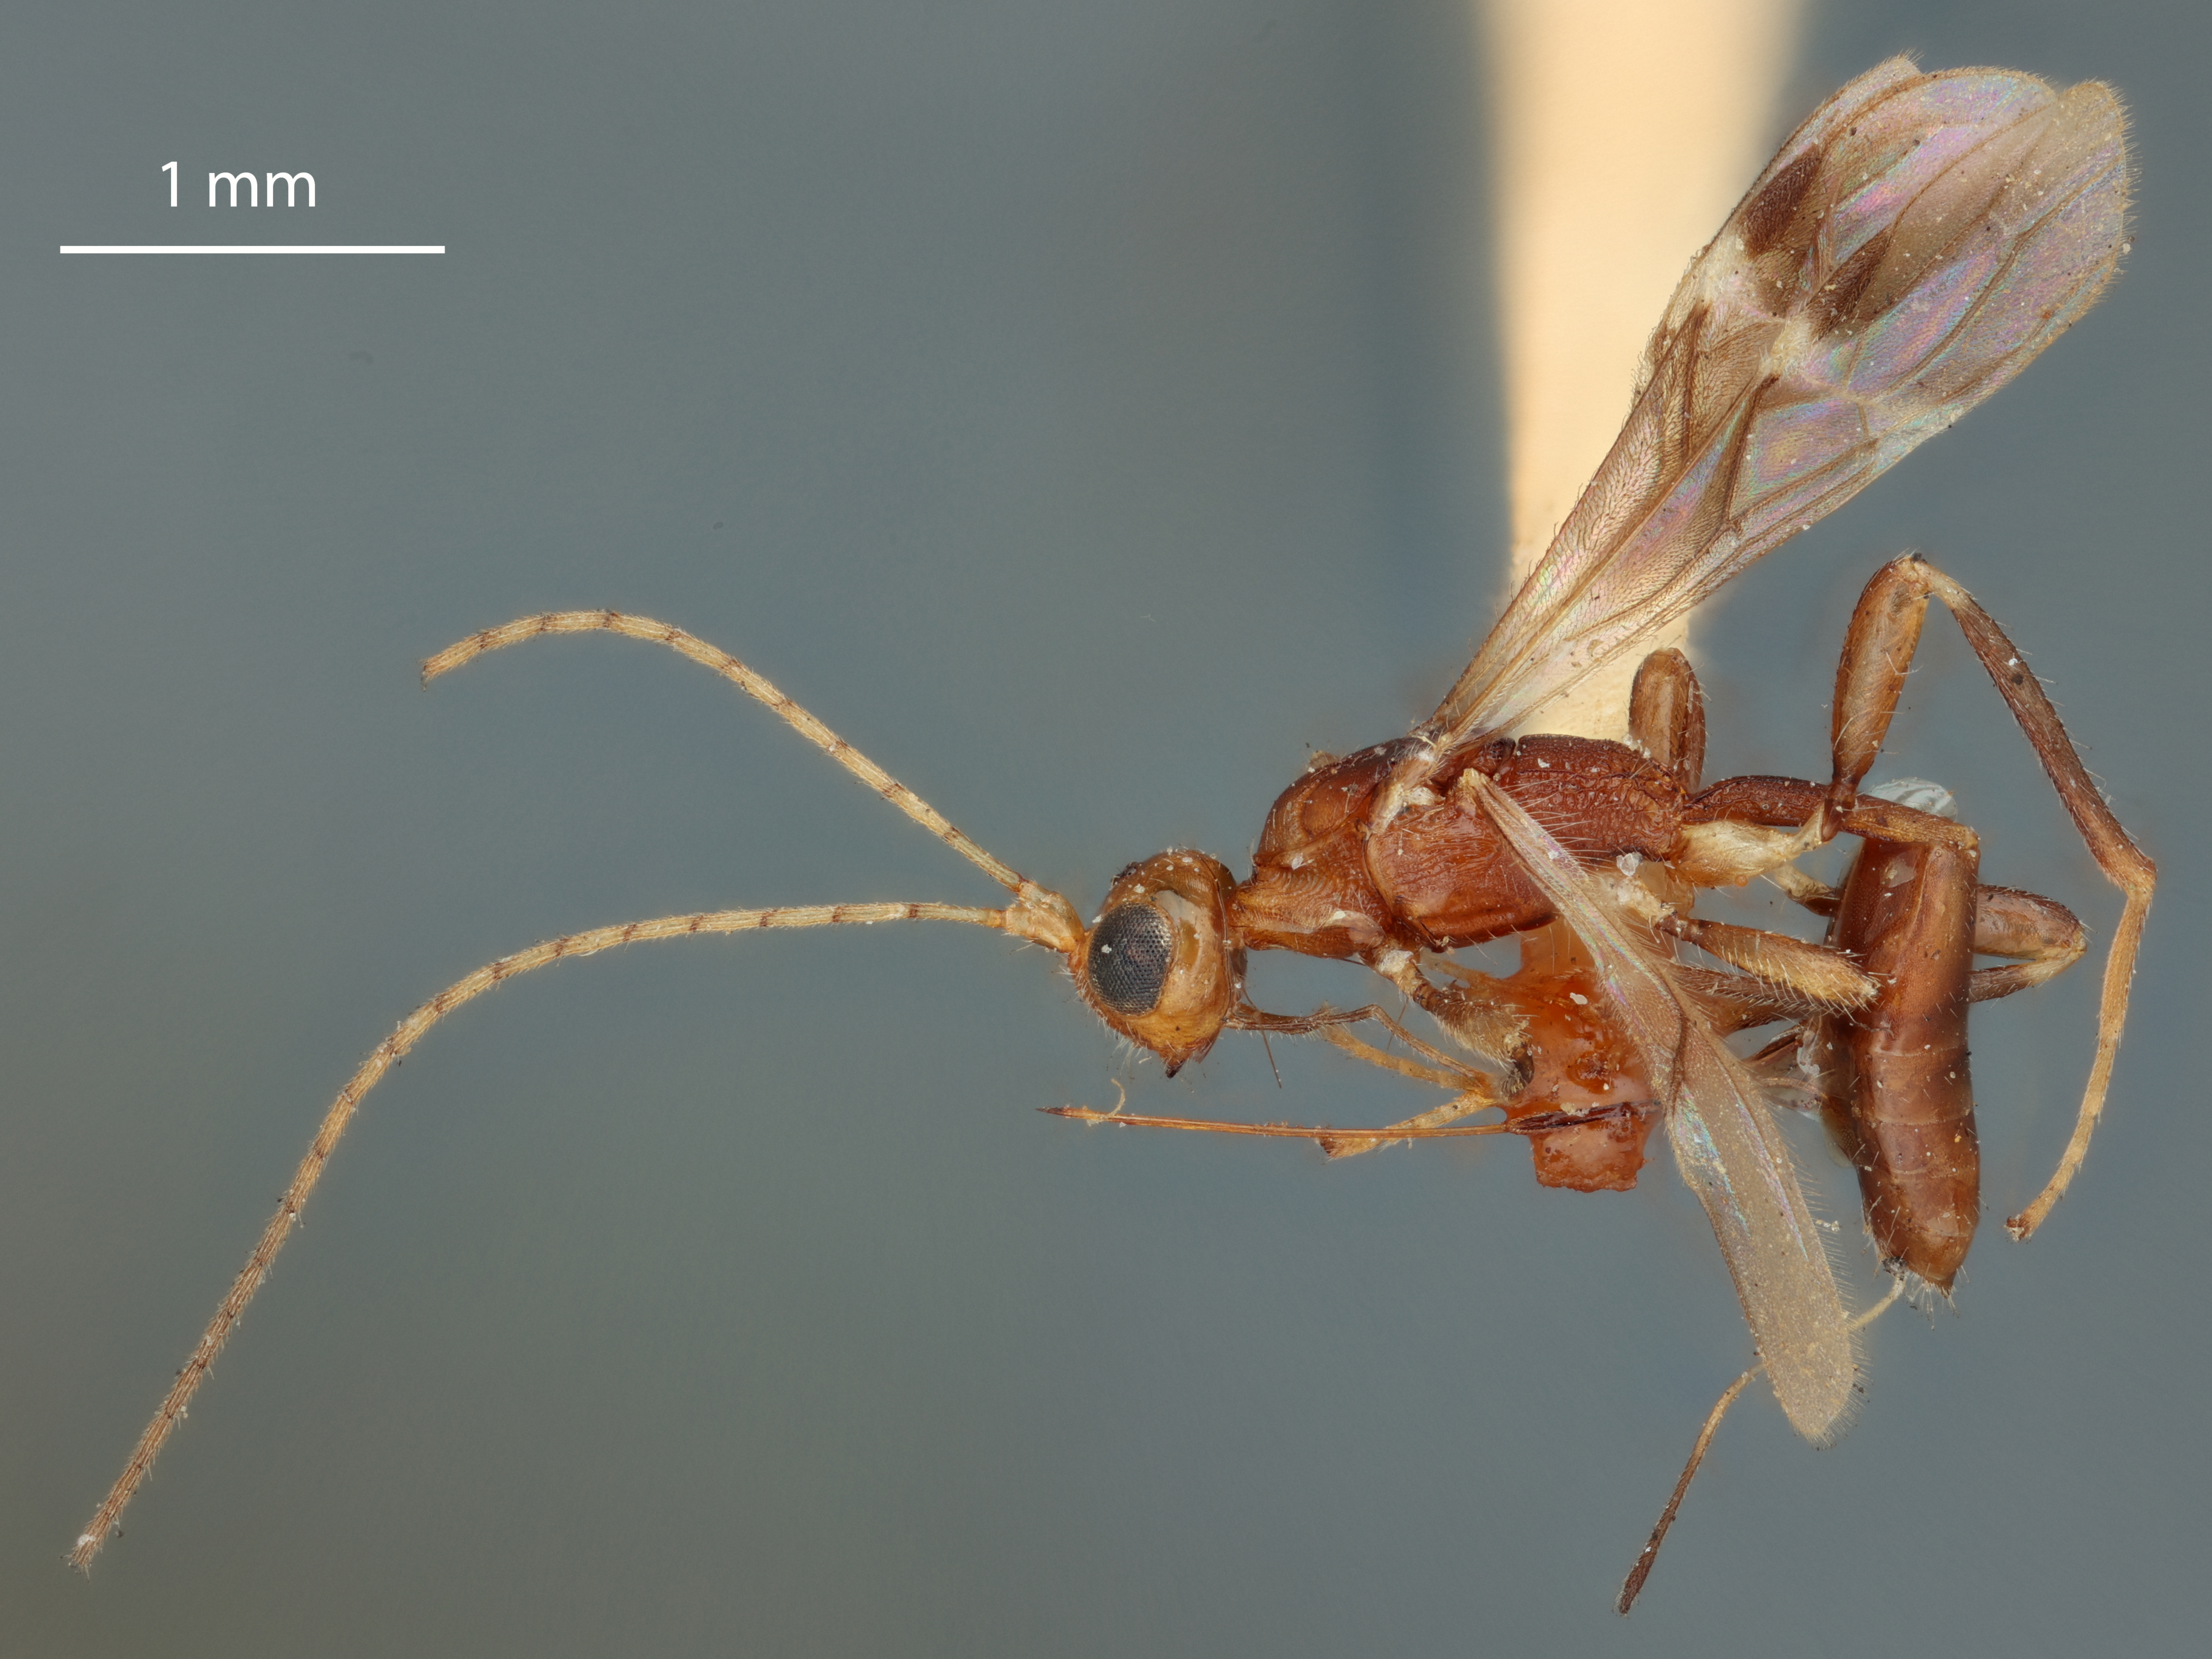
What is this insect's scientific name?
Spathius tros
